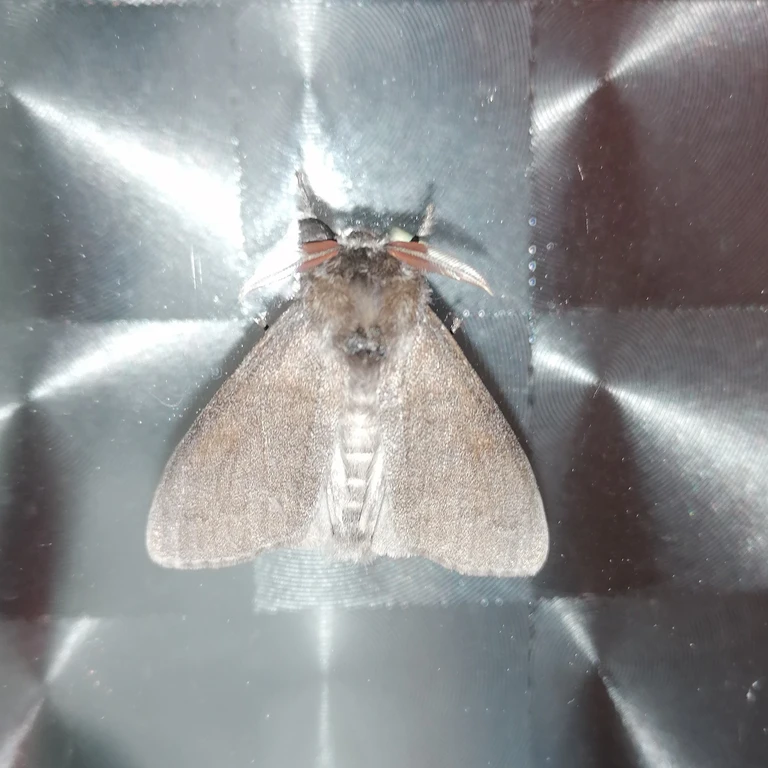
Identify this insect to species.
Calliteara pudibunda
